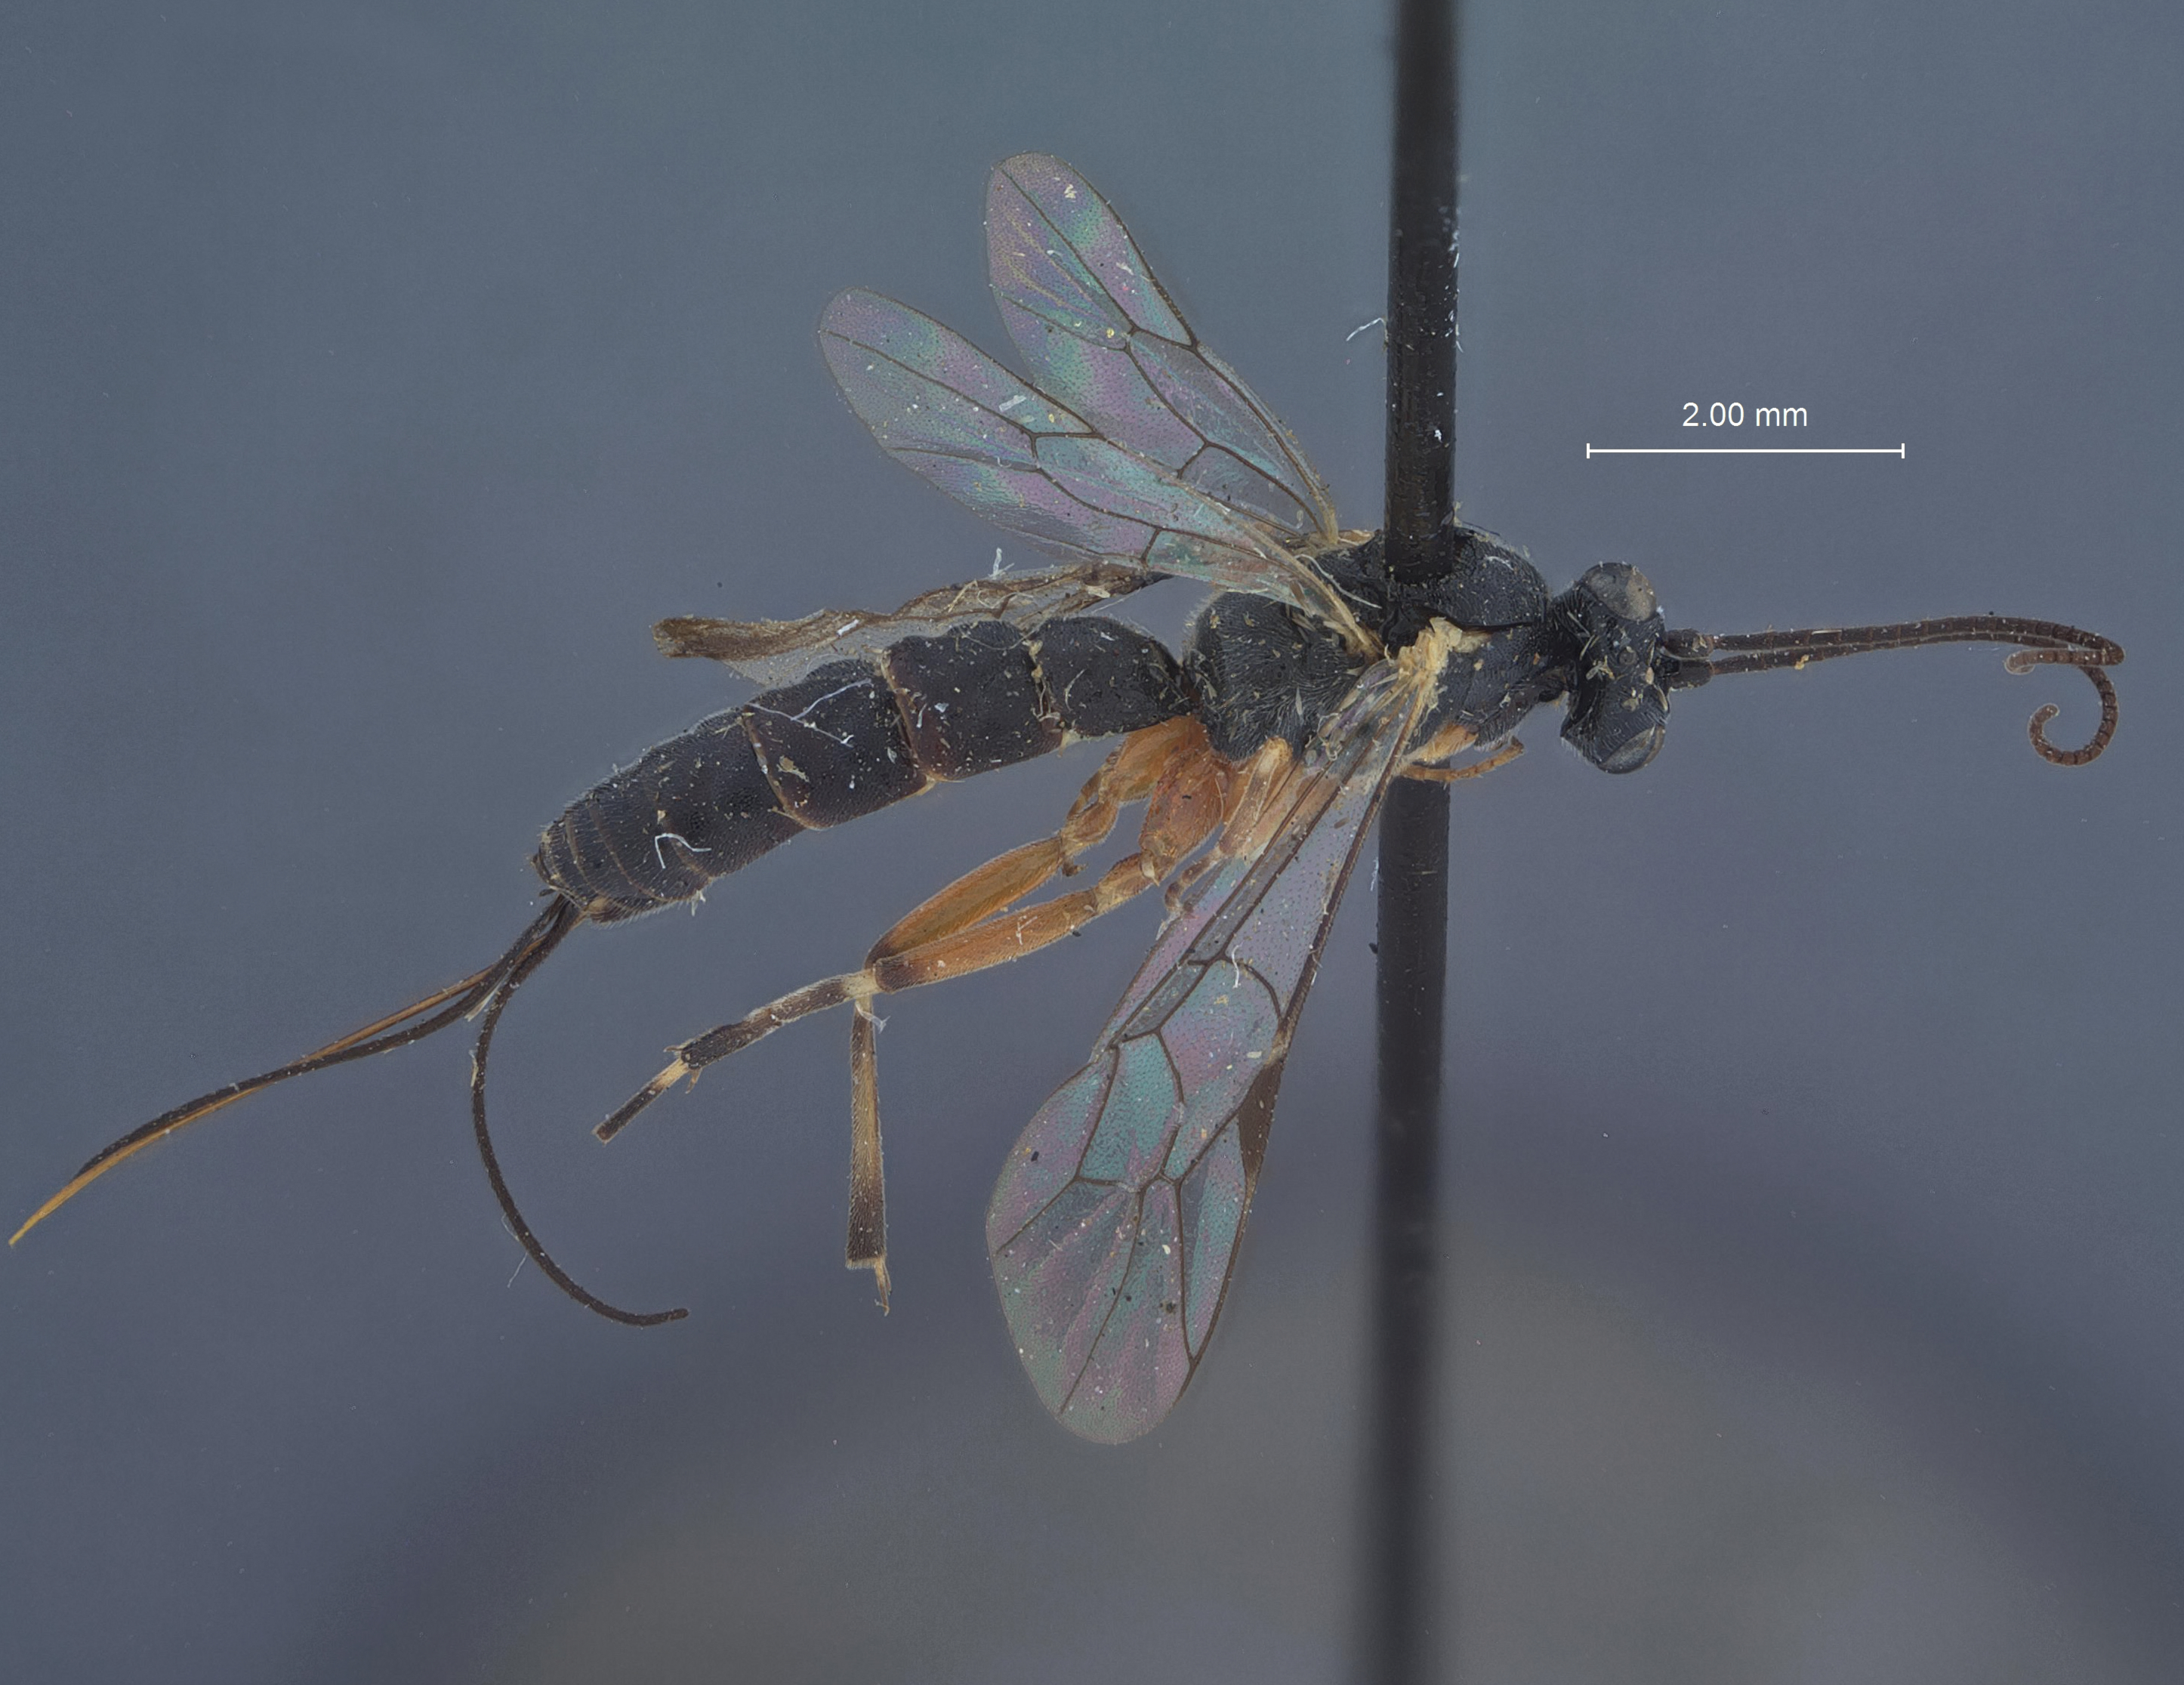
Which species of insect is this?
Conoblasta fumiferanae
